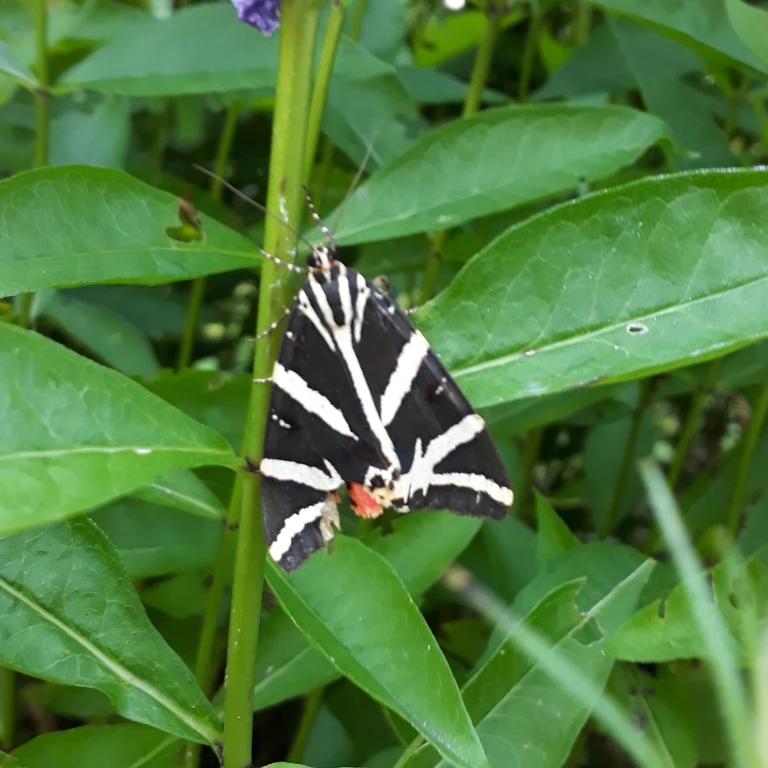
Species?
Euplagia quadripunctaria
